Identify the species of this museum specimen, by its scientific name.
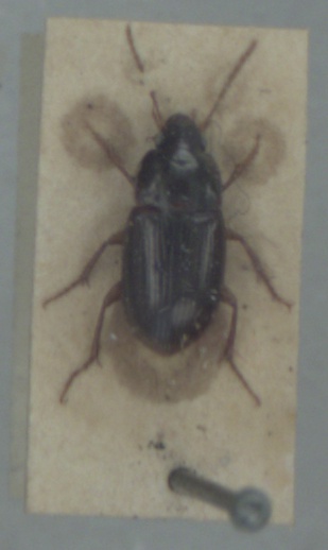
Amara bifrons
